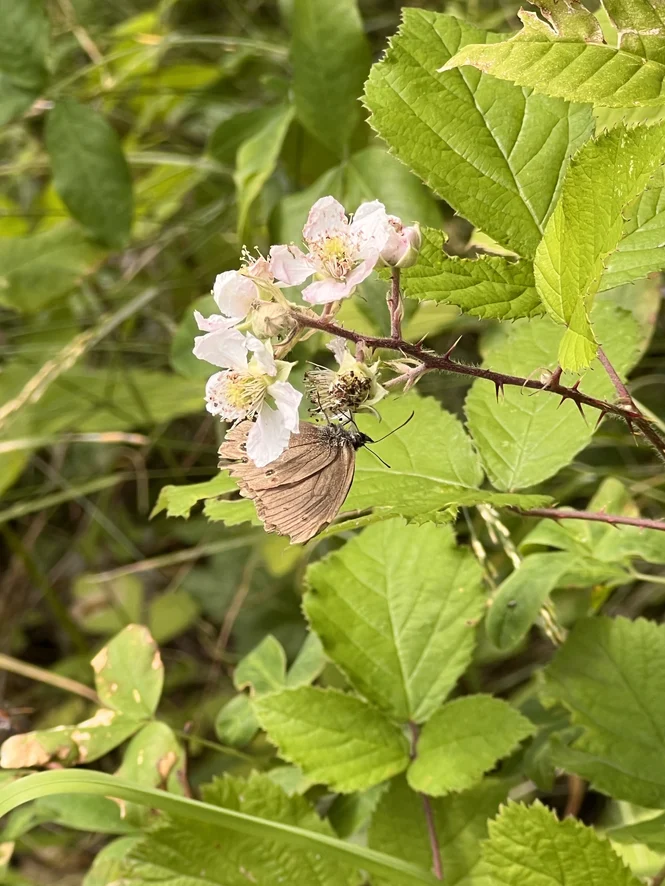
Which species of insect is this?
Aphantopus hyperantus
